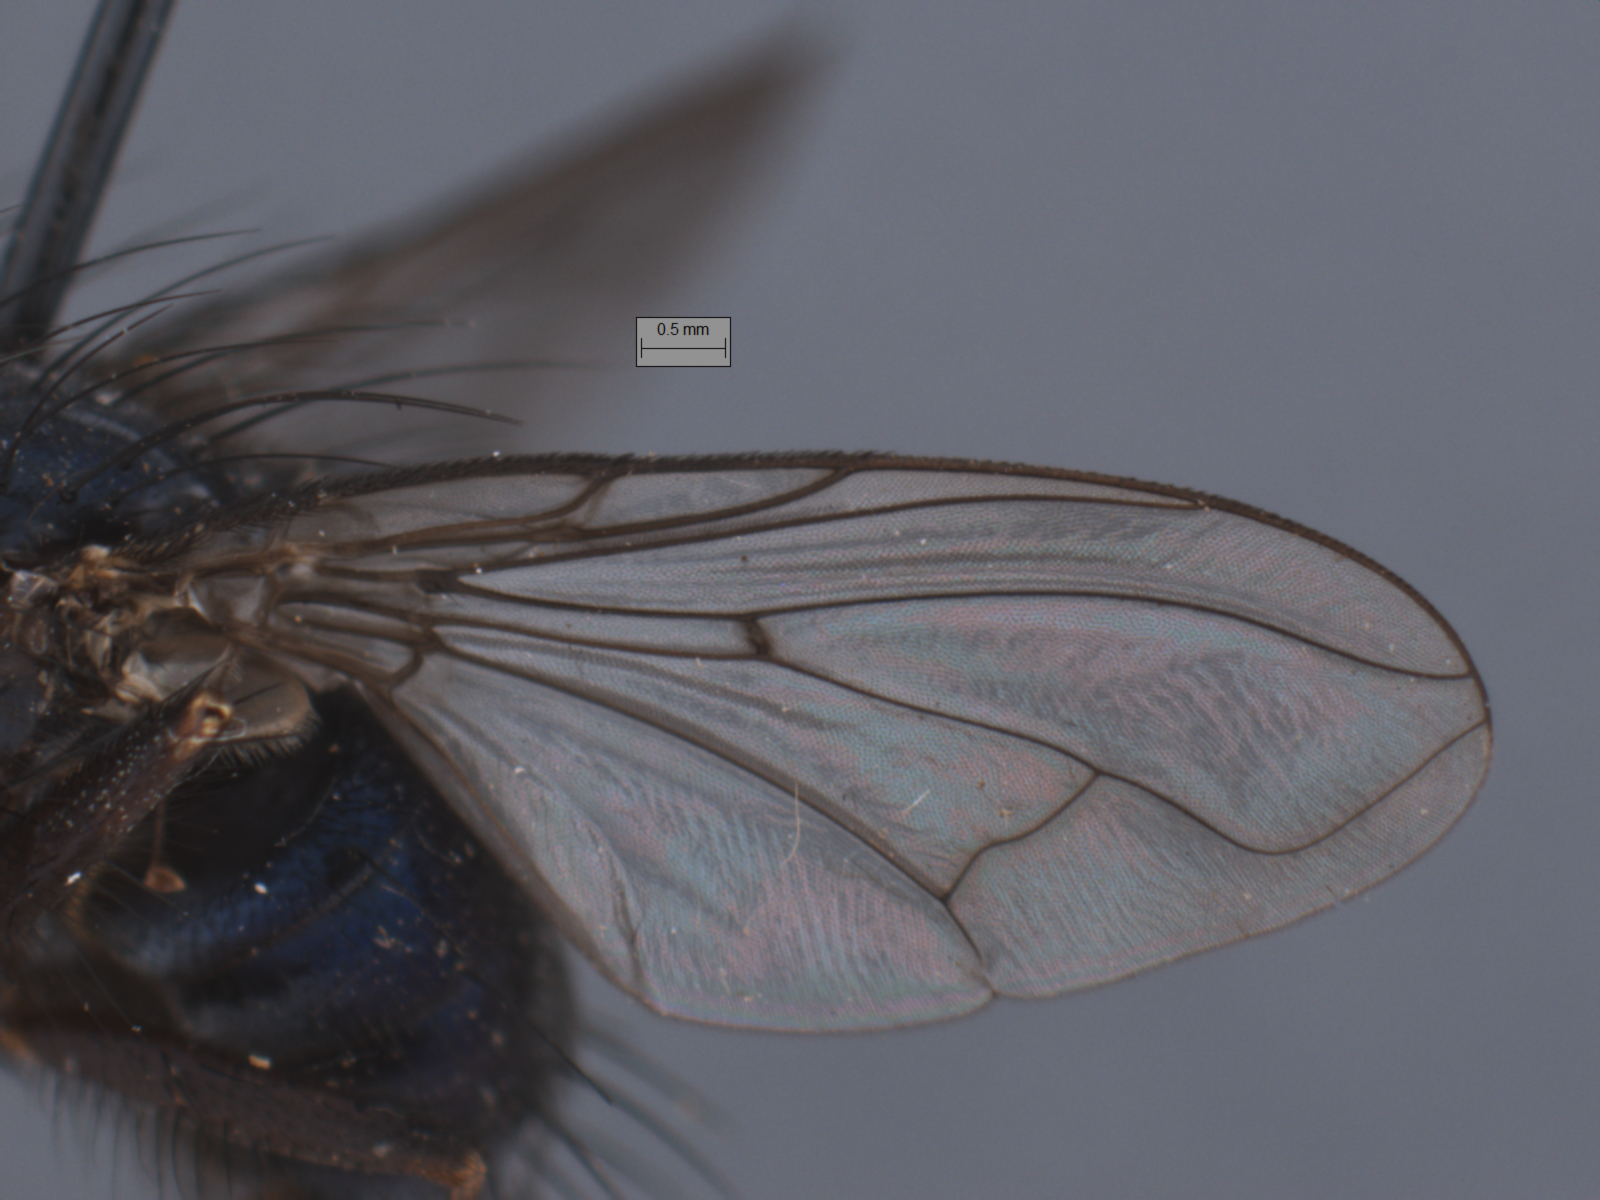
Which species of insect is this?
Huascaromusca uniseta
